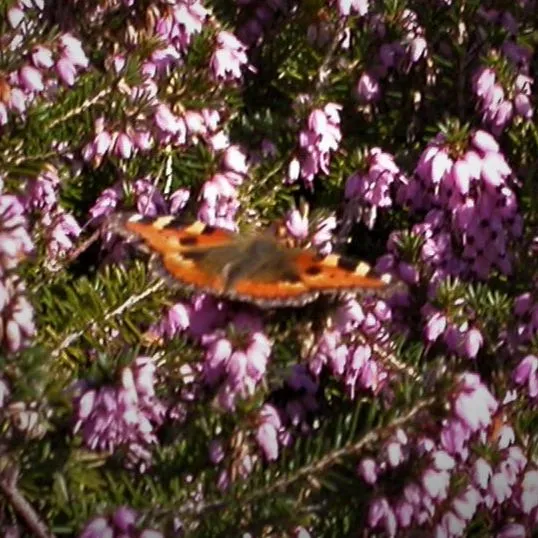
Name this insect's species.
Aglais urticae
